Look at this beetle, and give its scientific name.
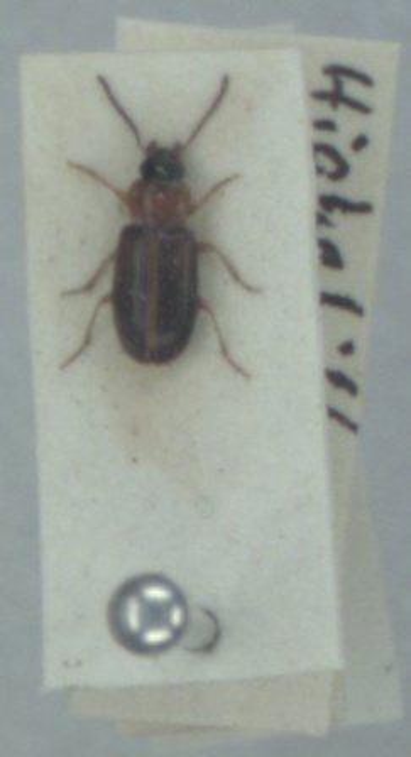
Acupalpus flavicollis
